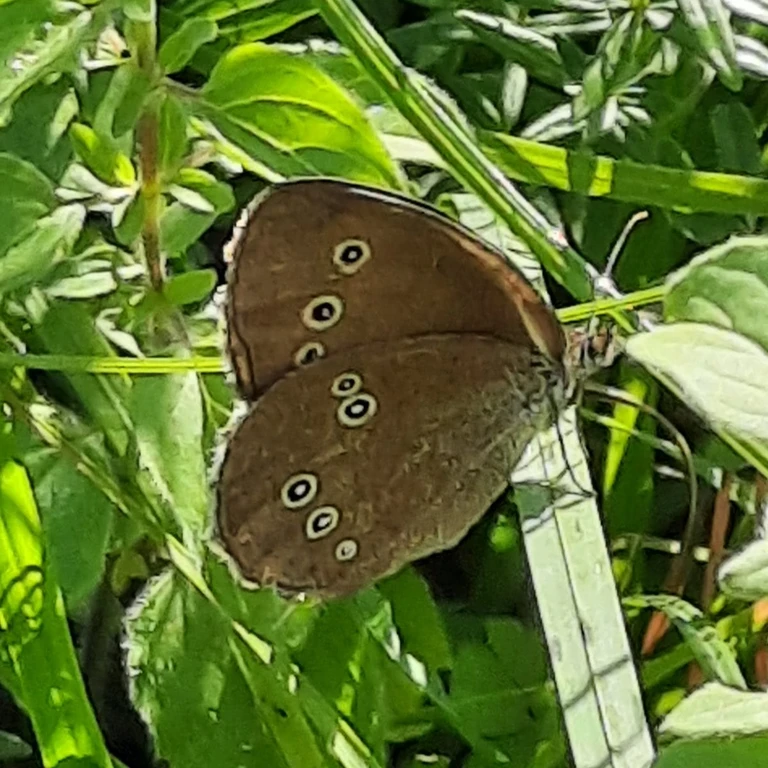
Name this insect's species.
Aphantopus hyperantus
